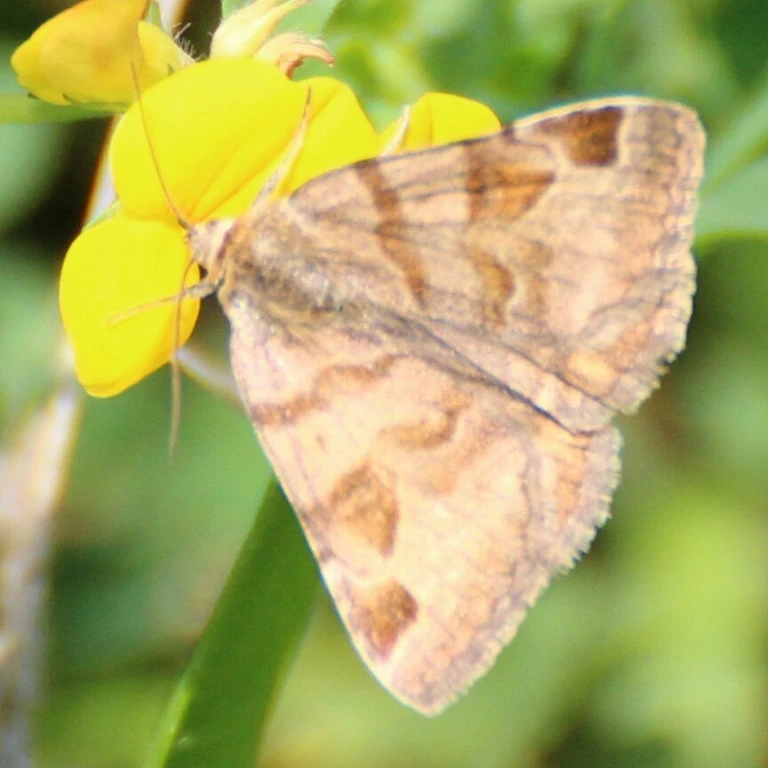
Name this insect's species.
Euclidia glyphica
